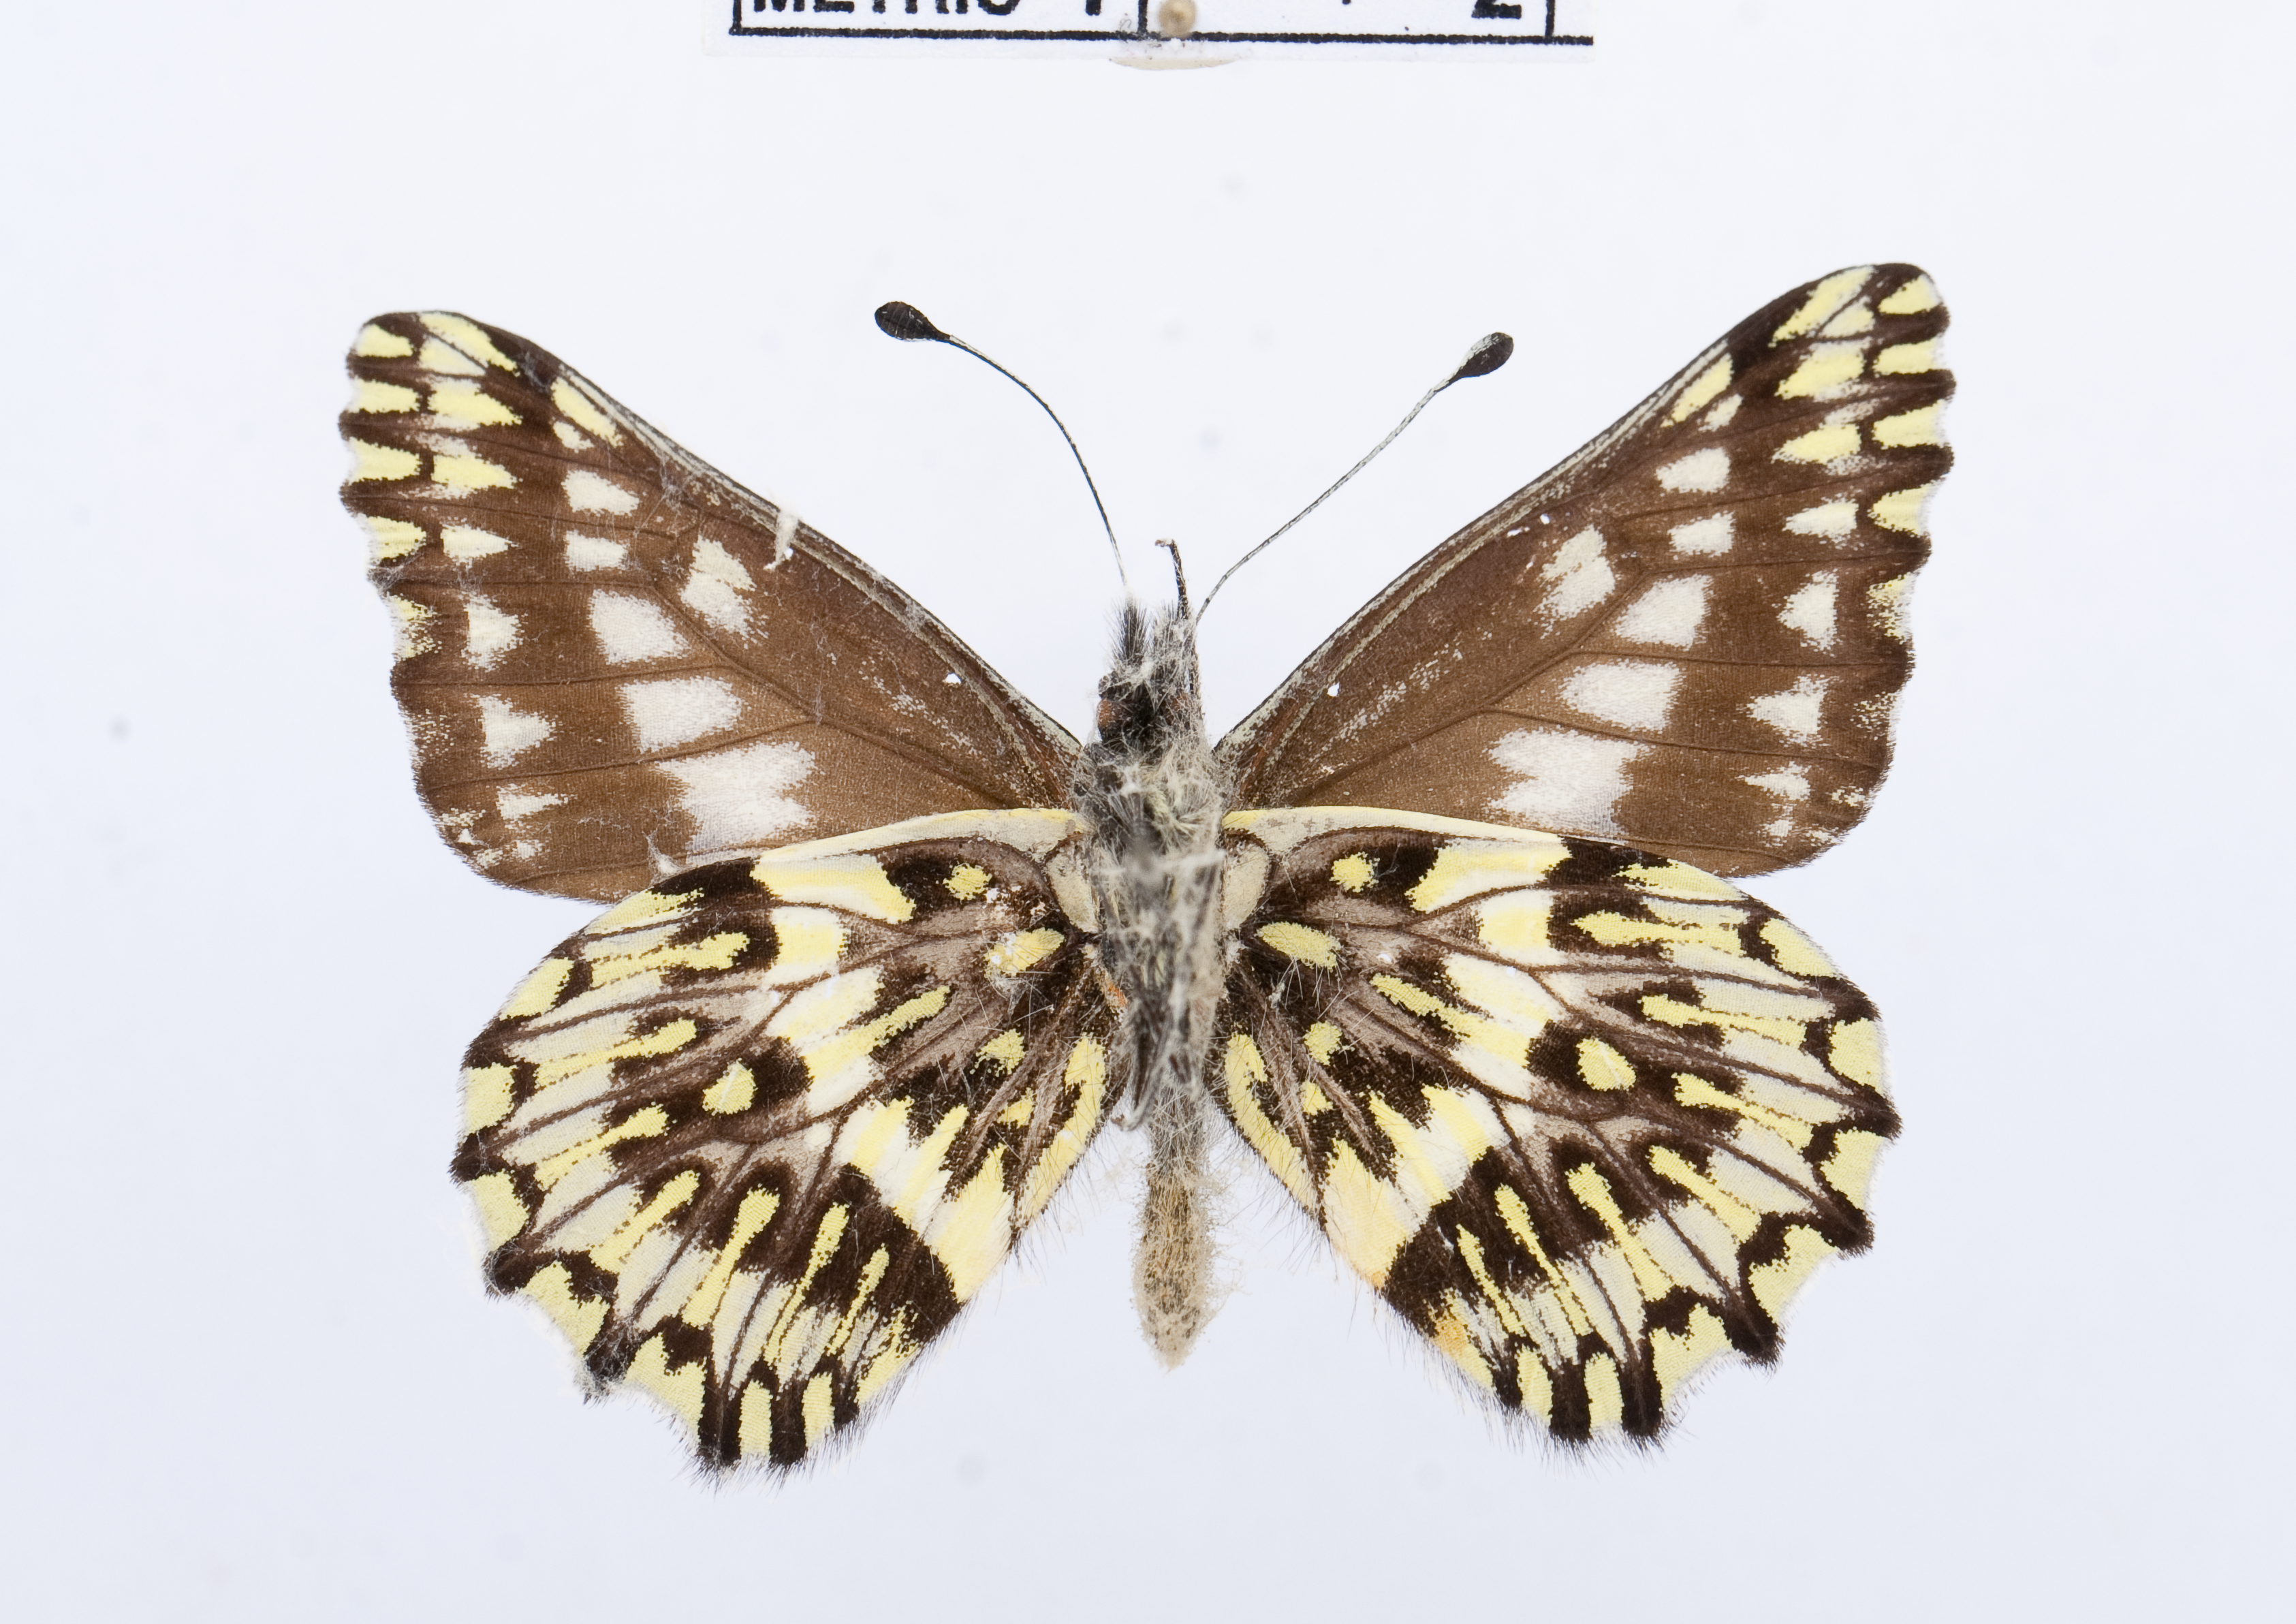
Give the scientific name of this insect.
Catasticta striata
